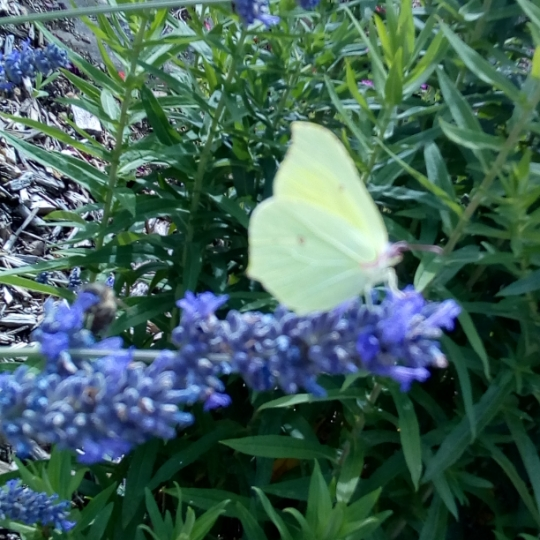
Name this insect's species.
Gonepteryx rhamni
